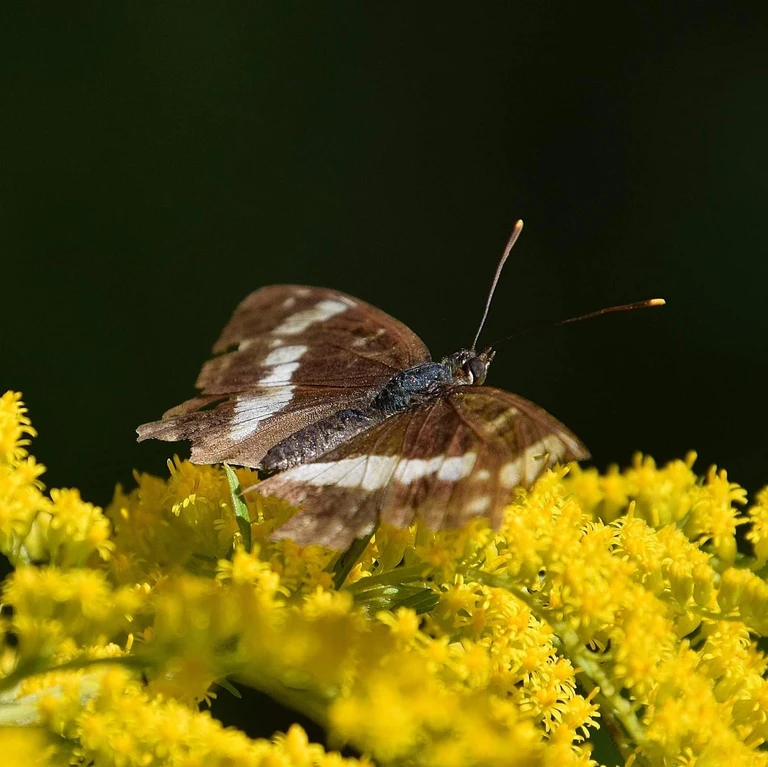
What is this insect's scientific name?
Limenitis camilla (also Ladoga camilla)
